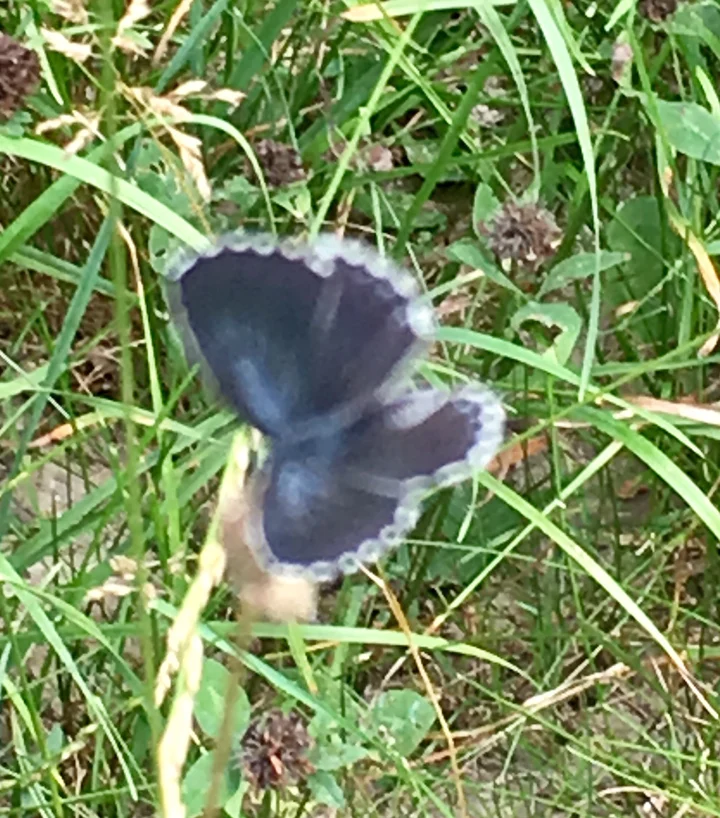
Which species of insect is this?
Scolitantides orion
